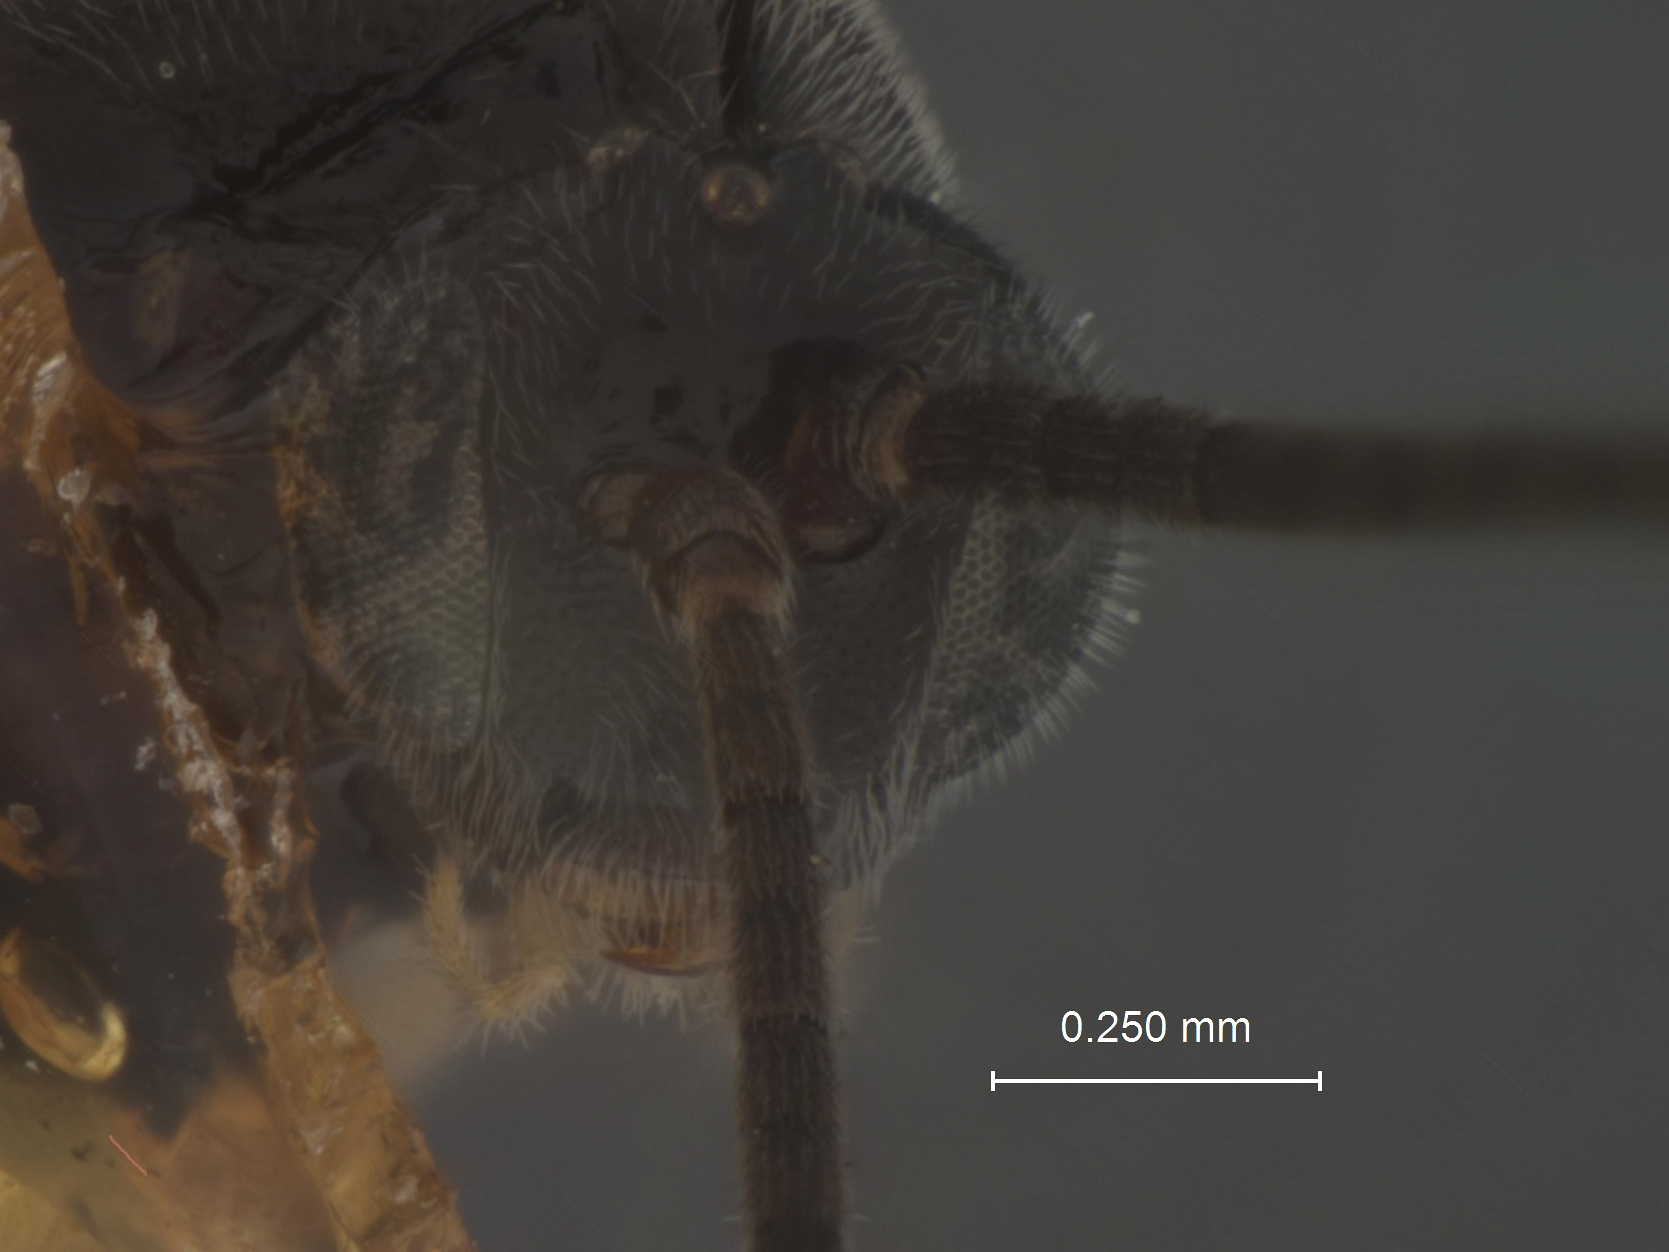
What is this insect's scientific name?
Apanteles pterophori
